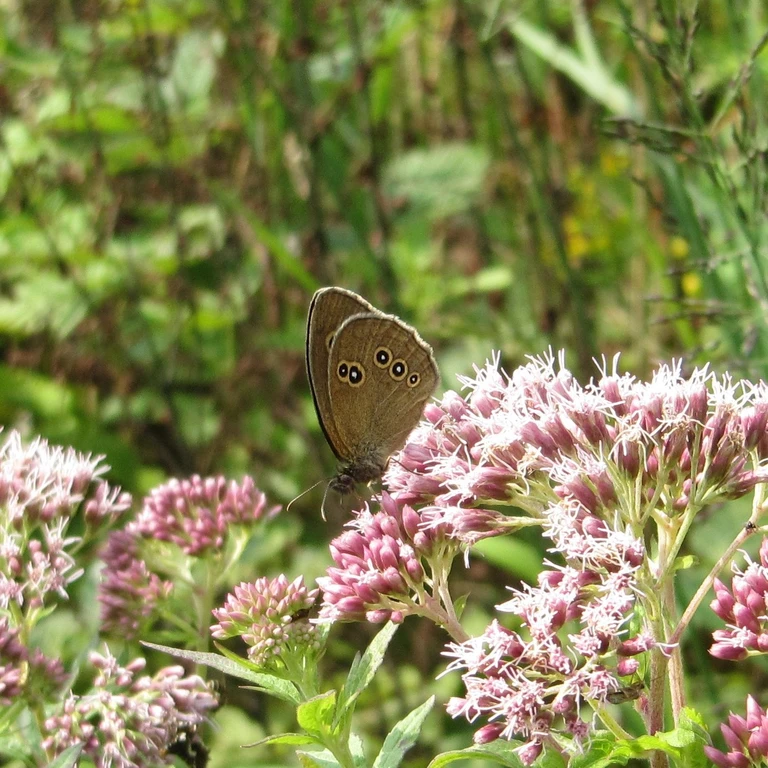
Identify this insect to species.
Aphantopus hyperantus
